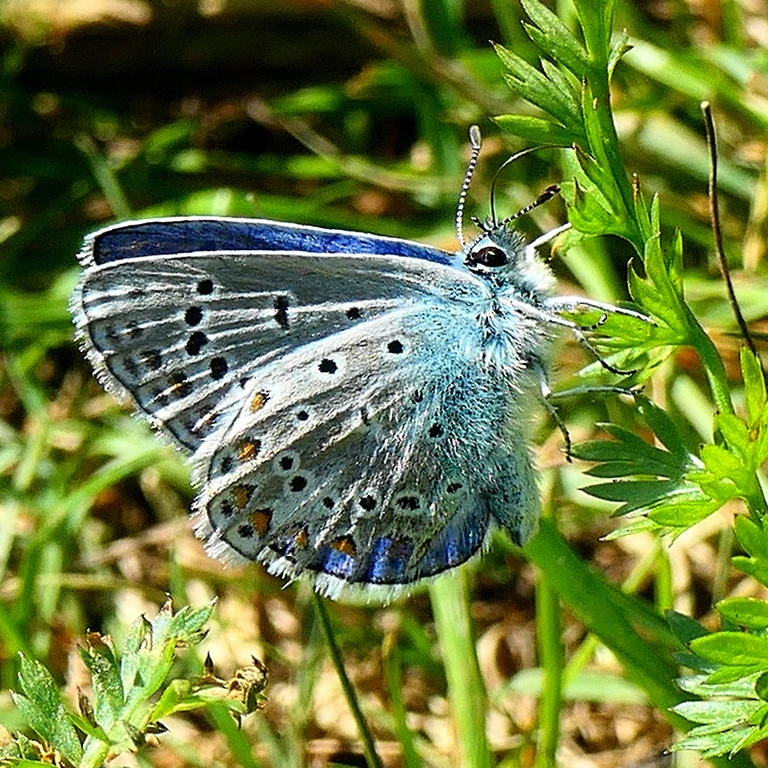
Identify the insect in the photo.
Polyommatus icarus
